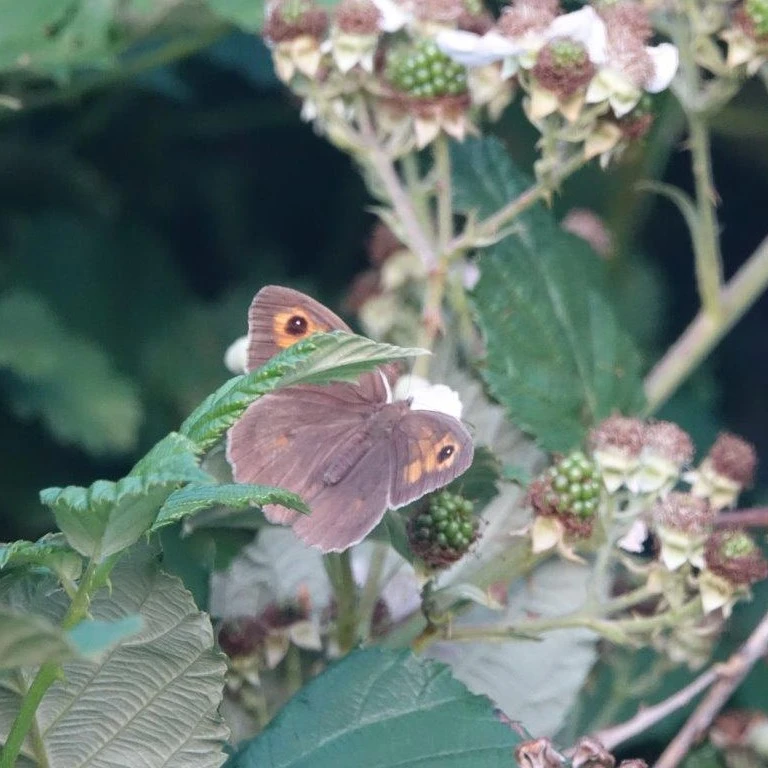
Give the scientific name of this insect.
Maniola jurtina
